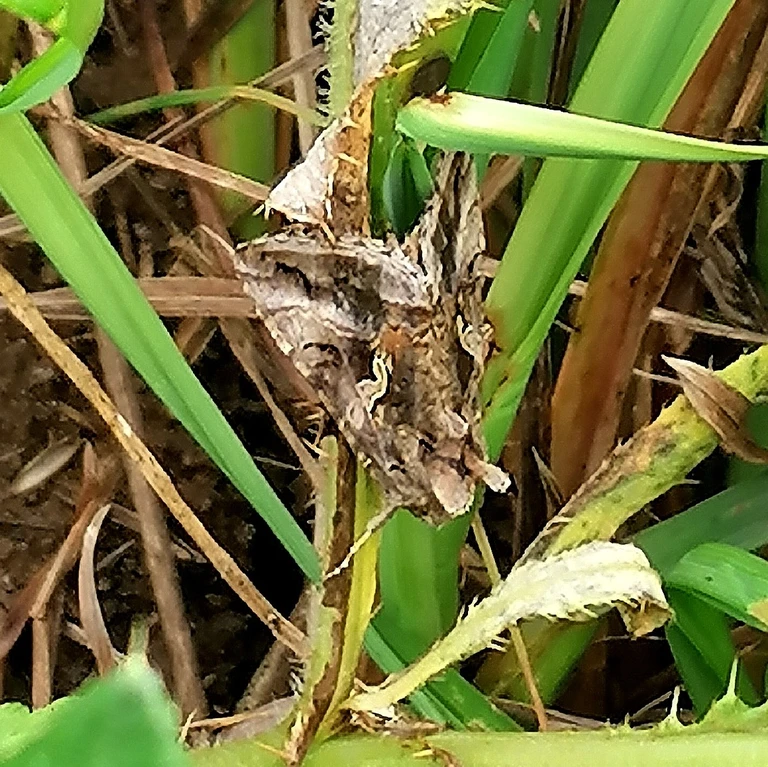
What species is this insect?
Autographa gamma
